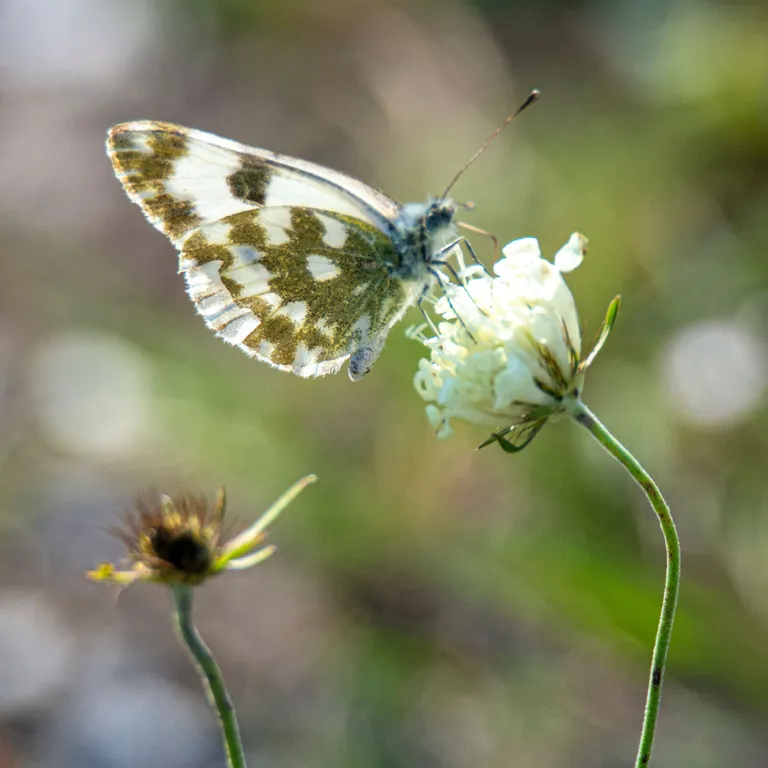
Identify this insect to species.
Pontia edusa
